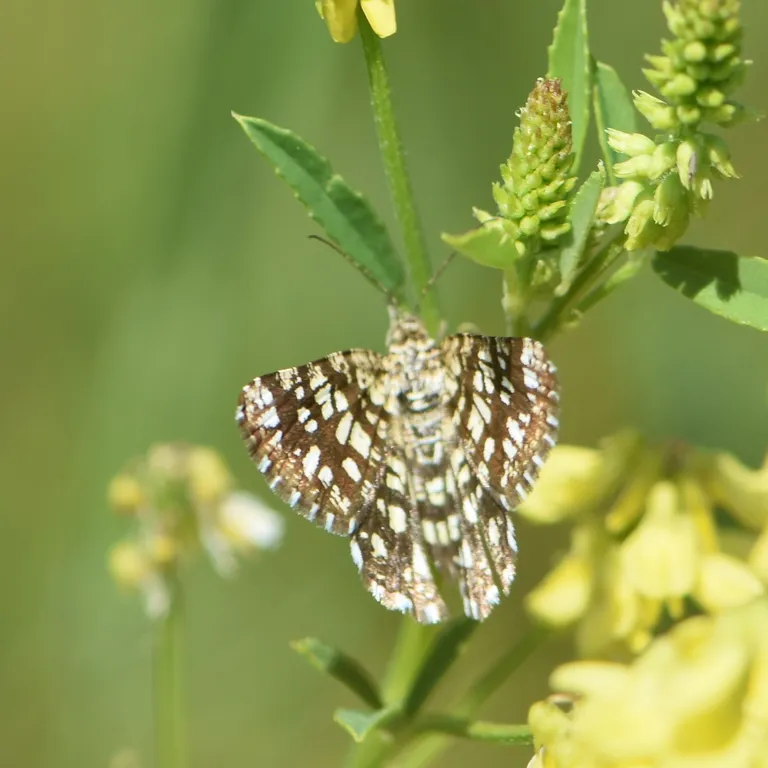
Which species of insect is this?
Chiasmia clathrata
